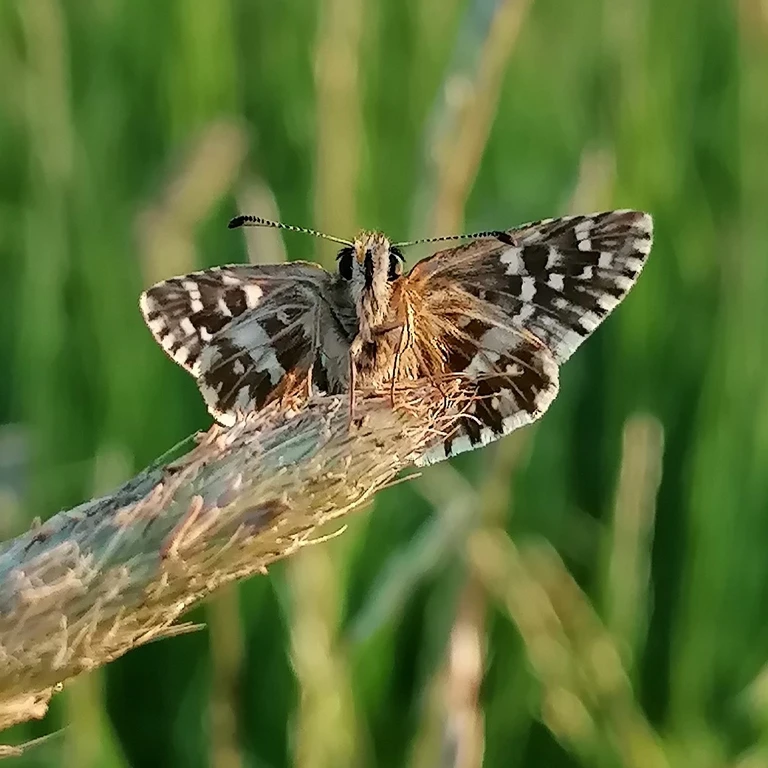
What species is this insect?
Pyrgus malvae
